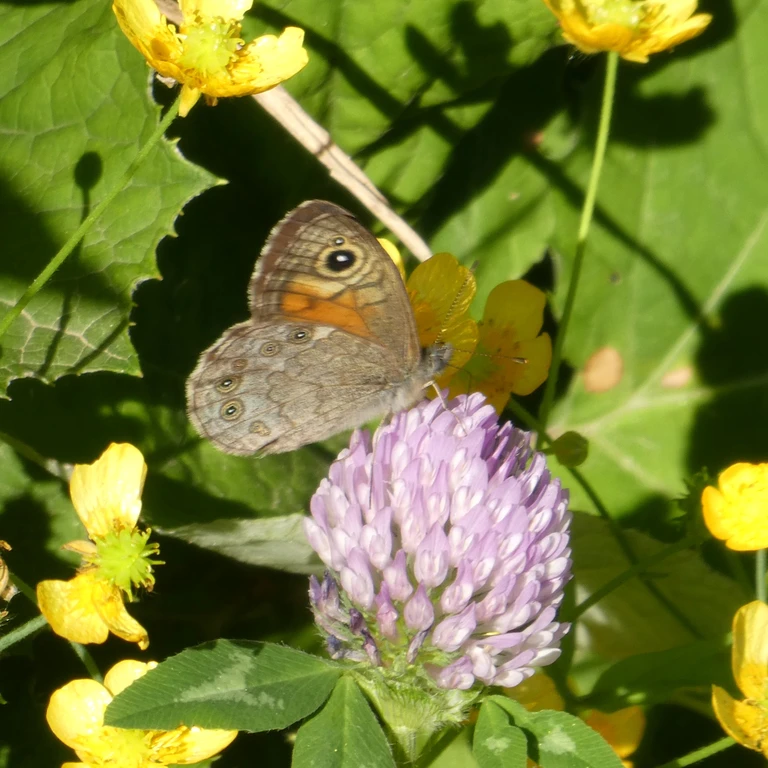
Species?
Lasiommata maera (also Pararge maera)
